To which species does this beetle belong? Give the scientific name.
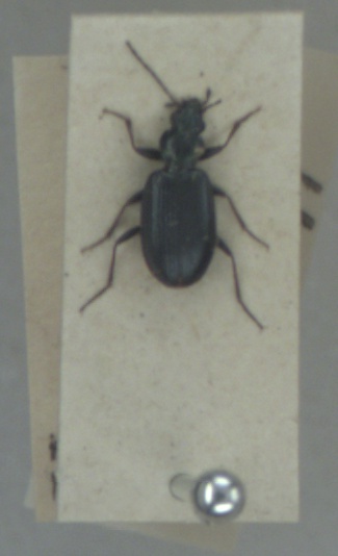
Bembidion atrocaeruleum
